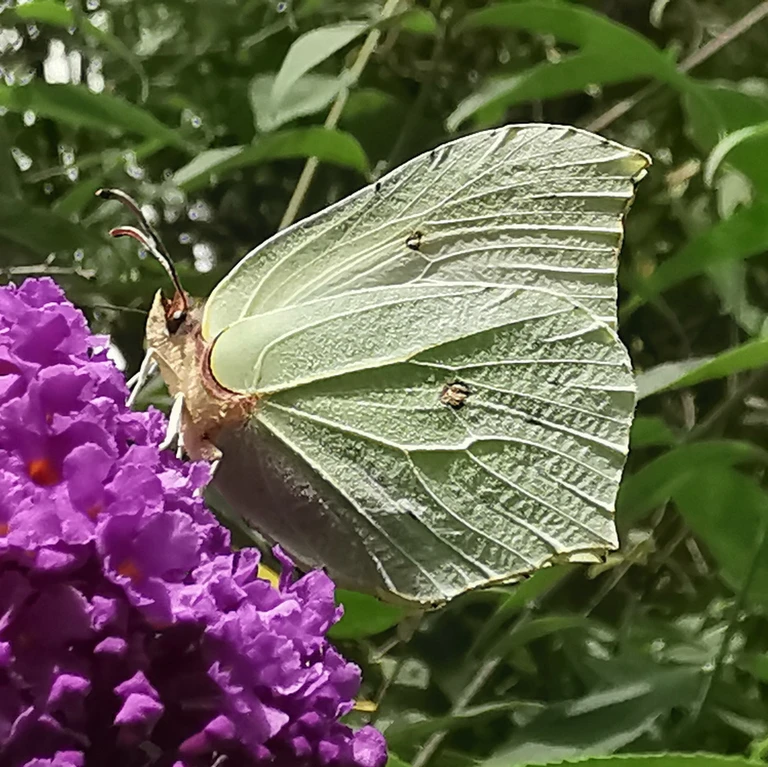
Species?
Gonepteryx rhamni
